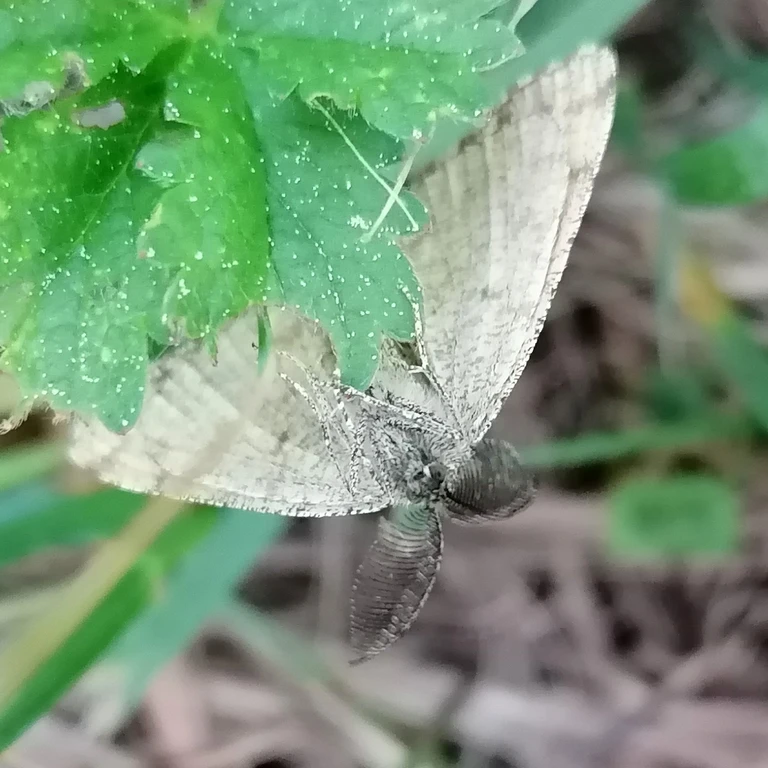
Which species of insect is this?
Ematurga atomaria
